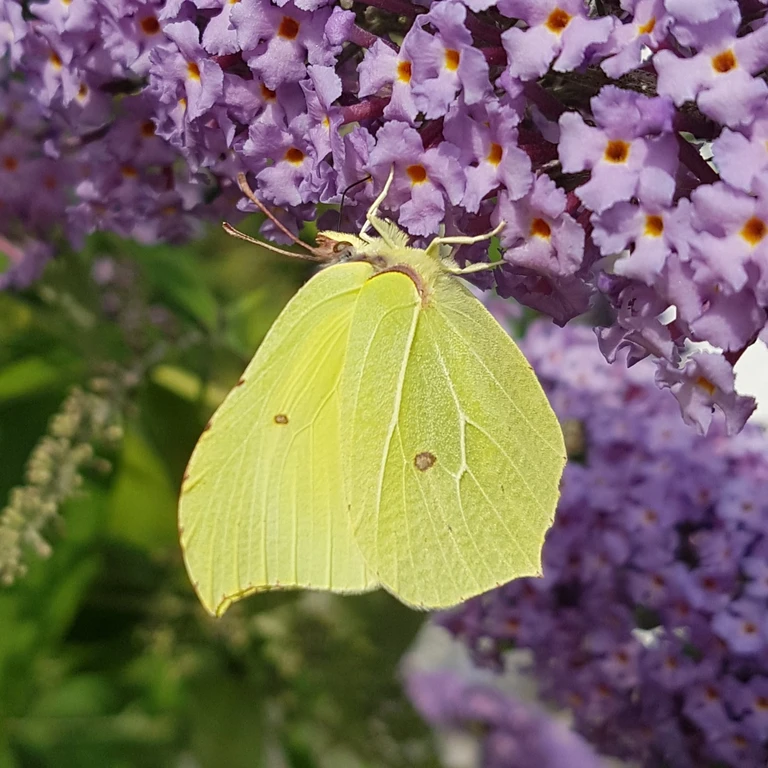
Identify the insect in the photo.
Gonepteryx rhamni
